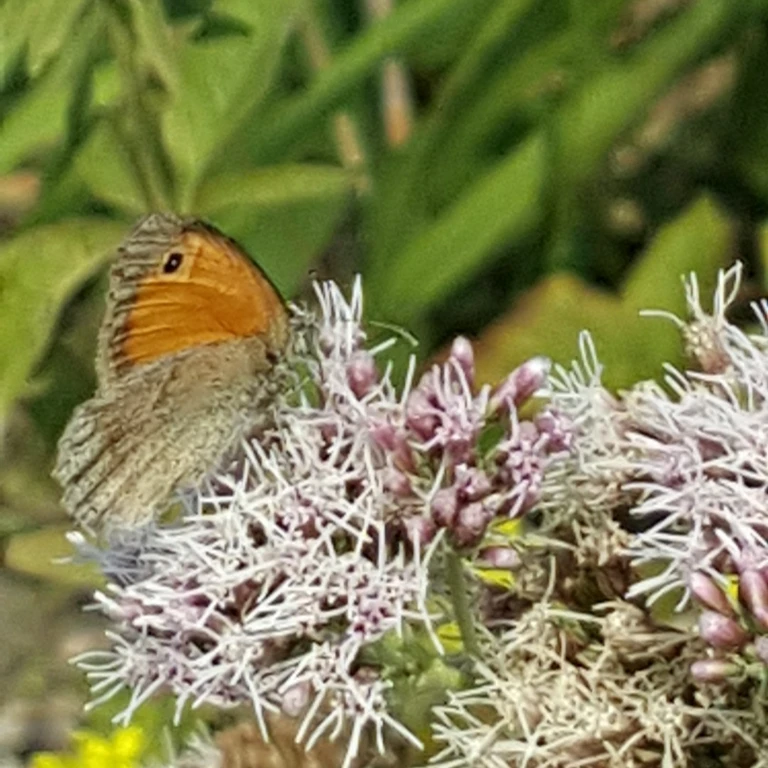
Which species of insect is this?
Coenonympha pamphilus
